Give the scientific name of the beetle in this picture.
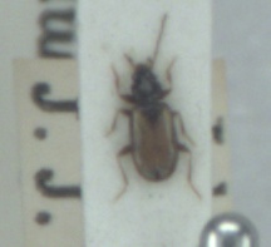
Tachys scutellaris
